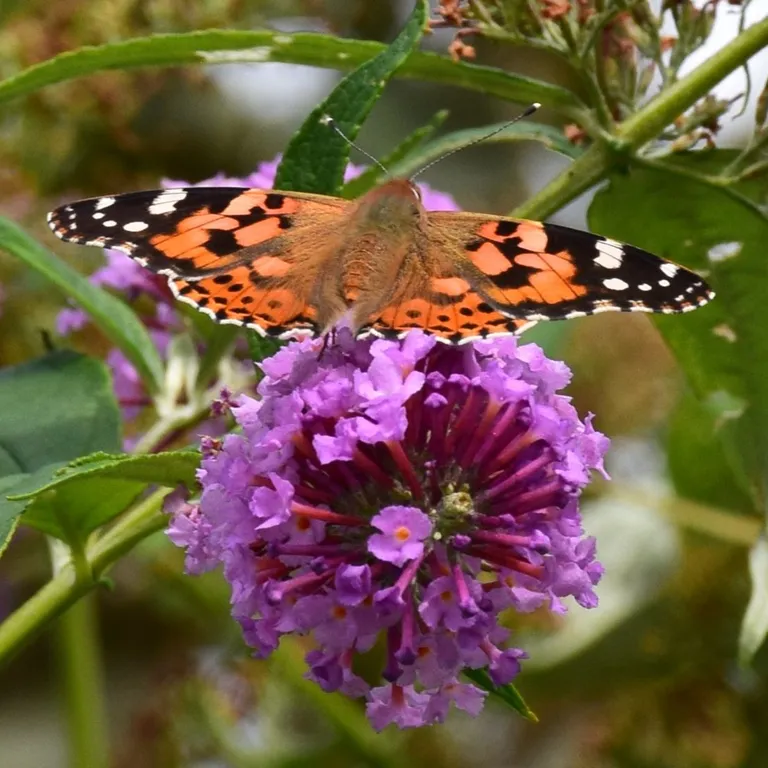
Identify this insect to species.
Vanessa cardui
